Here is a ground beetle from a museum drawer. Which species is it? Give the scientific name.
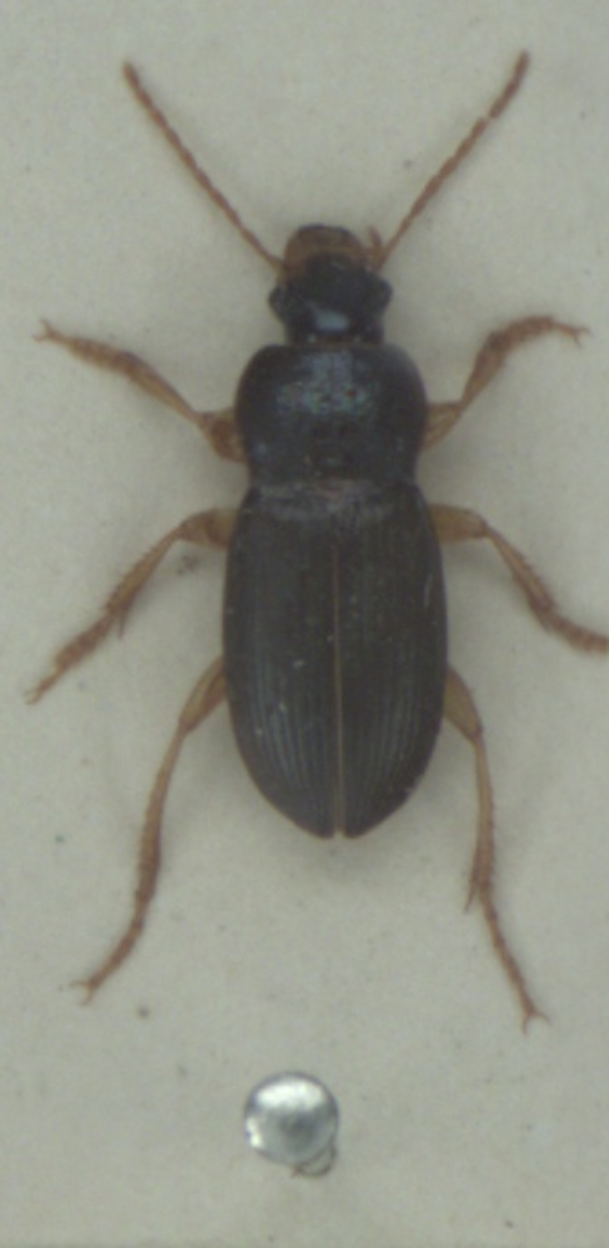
Ophonus laticollis
